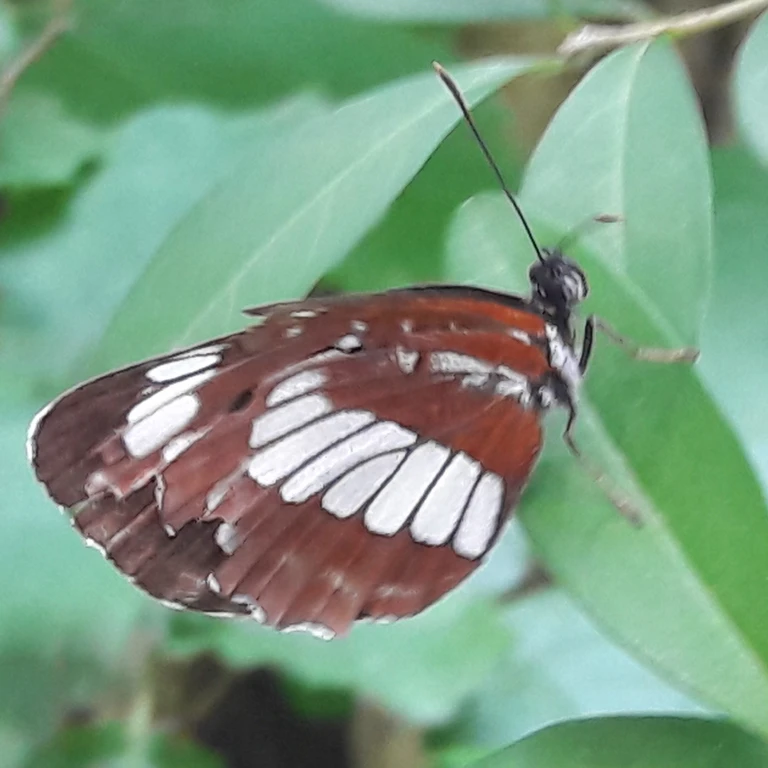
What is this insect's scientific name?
Neptis rivularis
